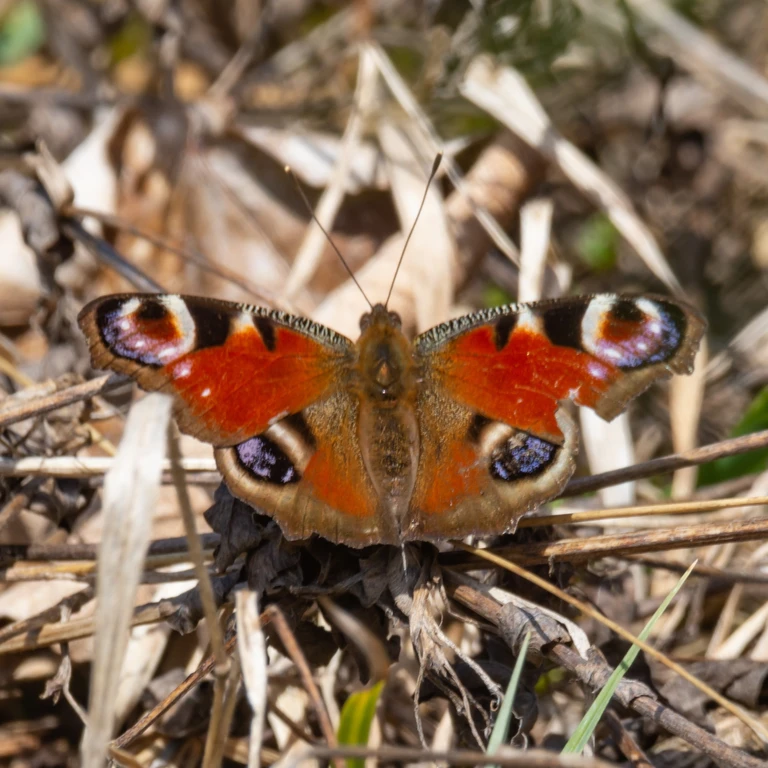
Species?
Aglais io
